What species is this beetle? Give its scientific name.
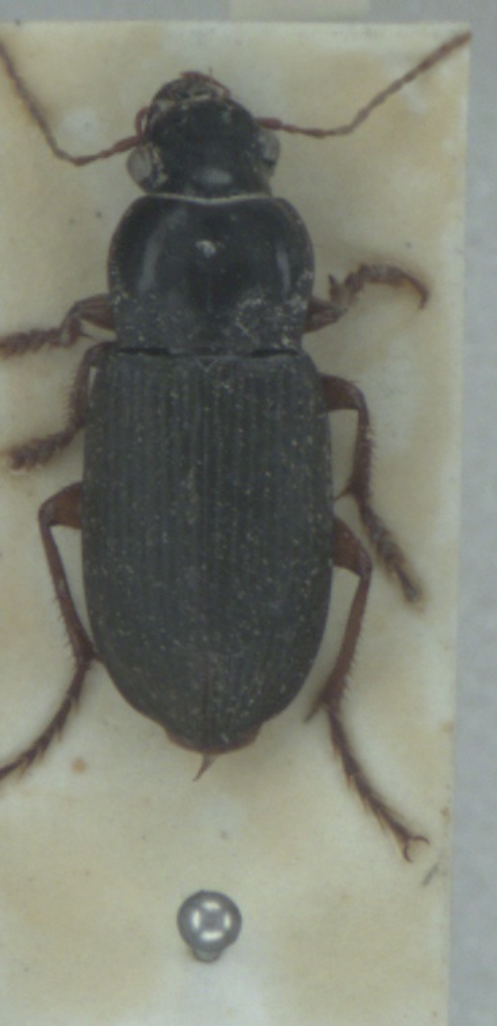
Harpalus rufipes
